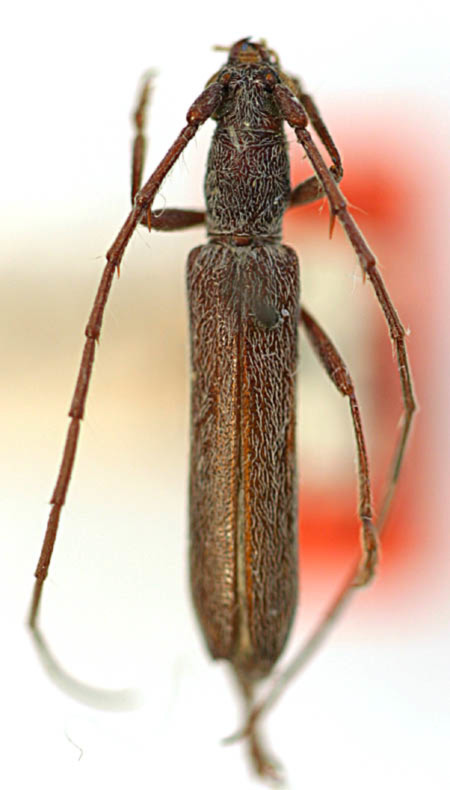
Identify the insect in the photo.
Aneflomorpha rectilinea
